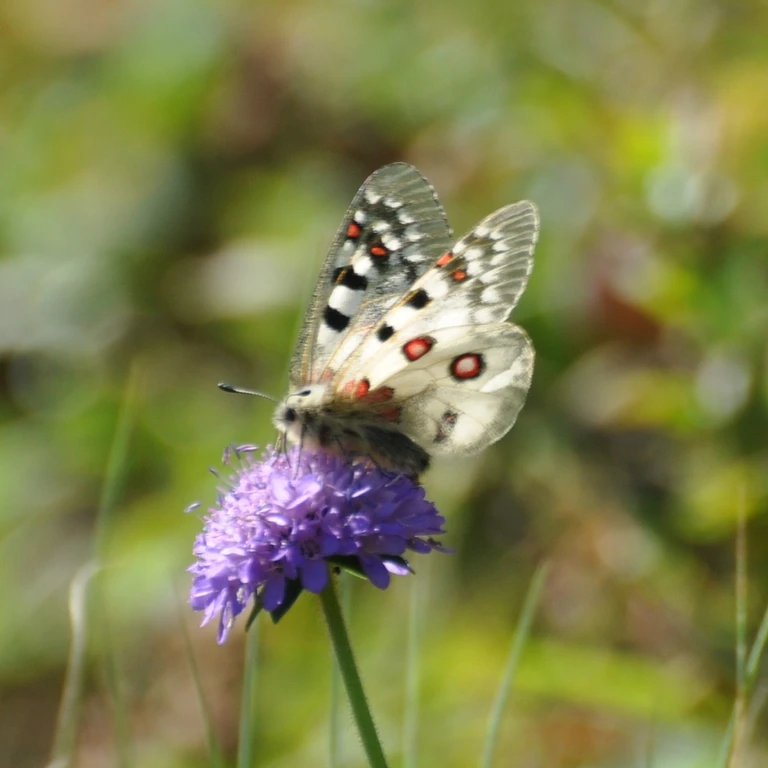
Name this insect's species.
Parnassius phoebus
